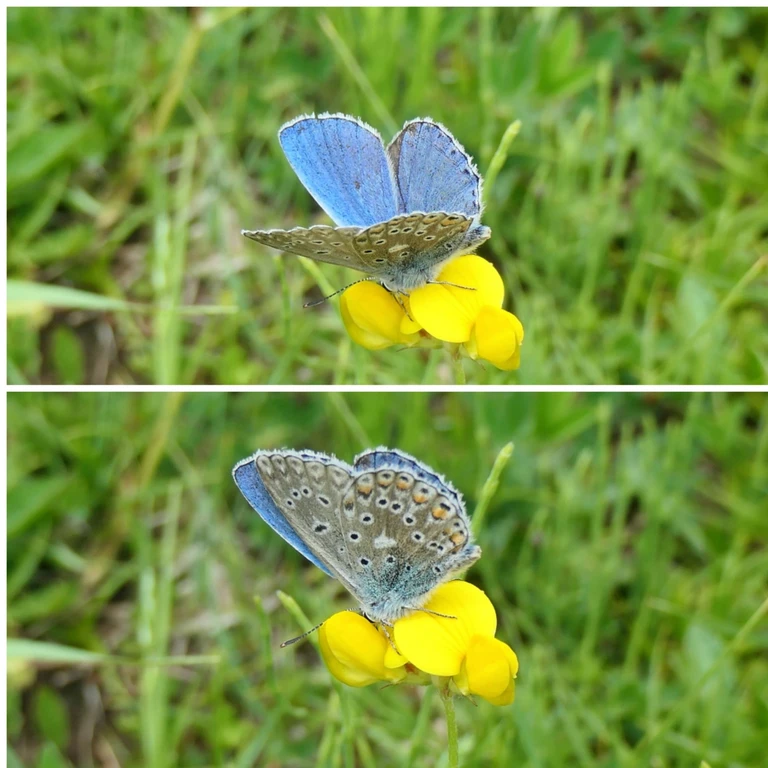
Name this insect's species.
Lysandra bellargus
